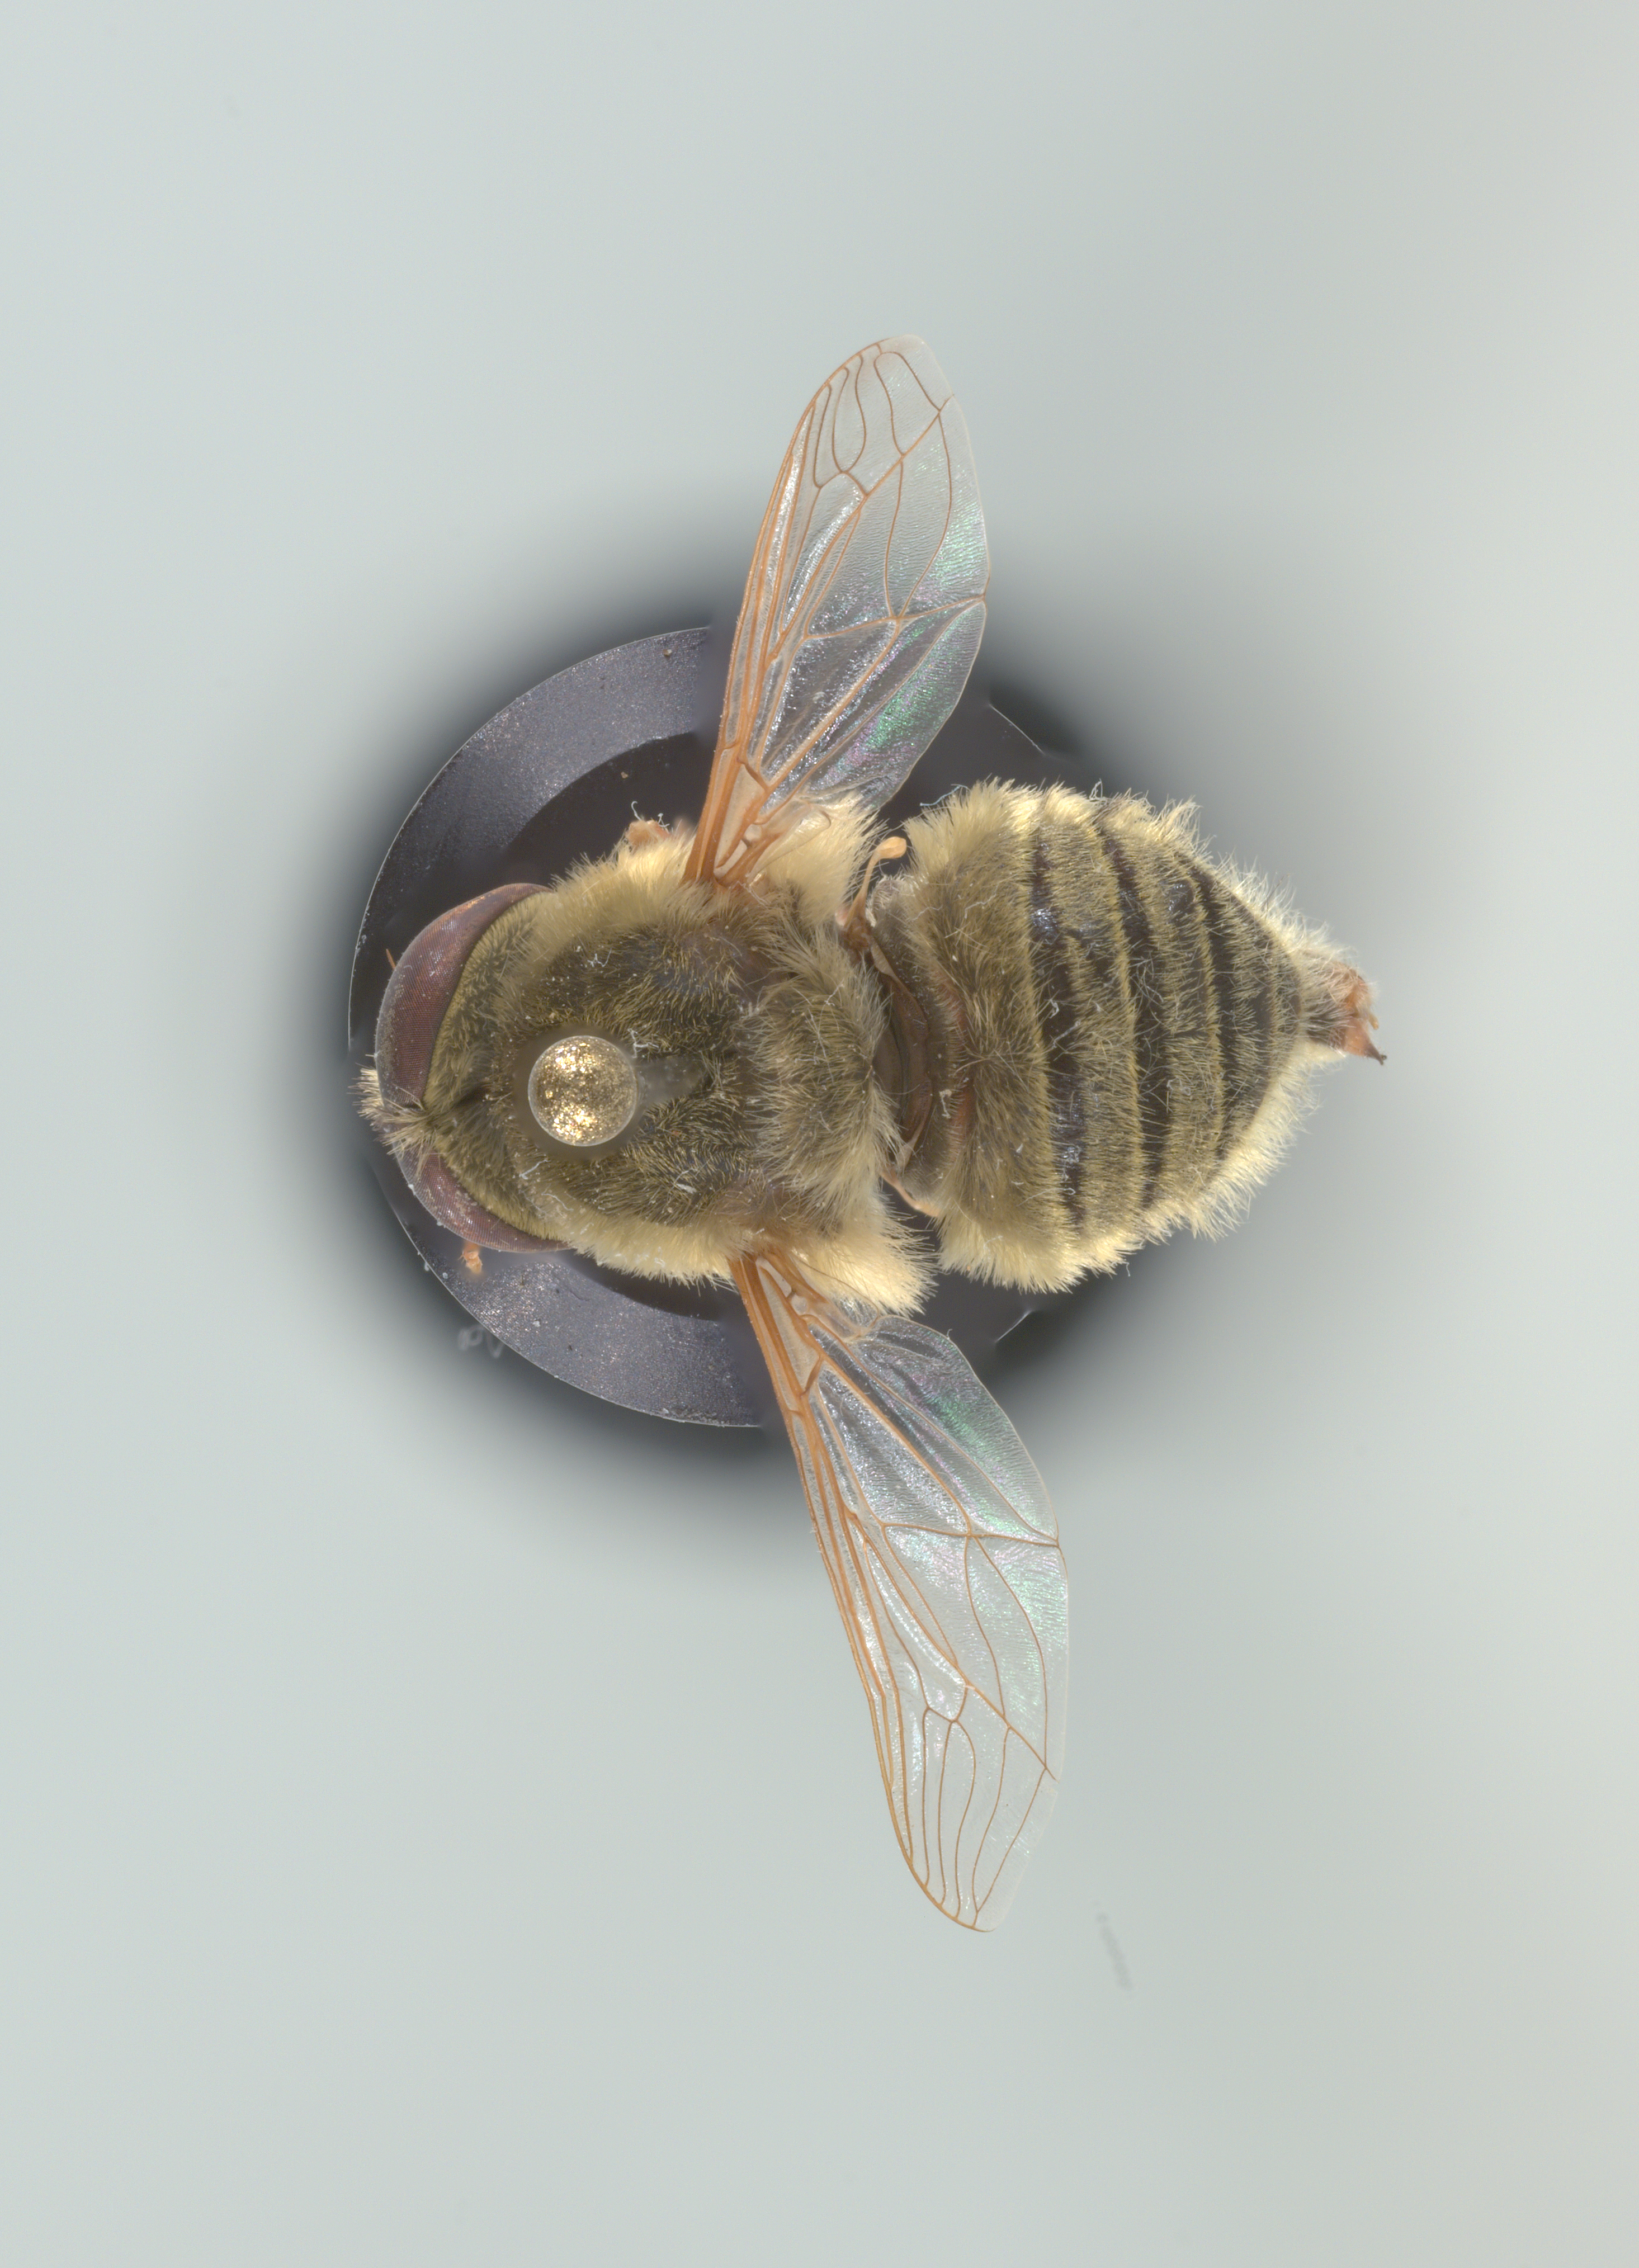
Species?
Neorhynchocephalus sackenii
